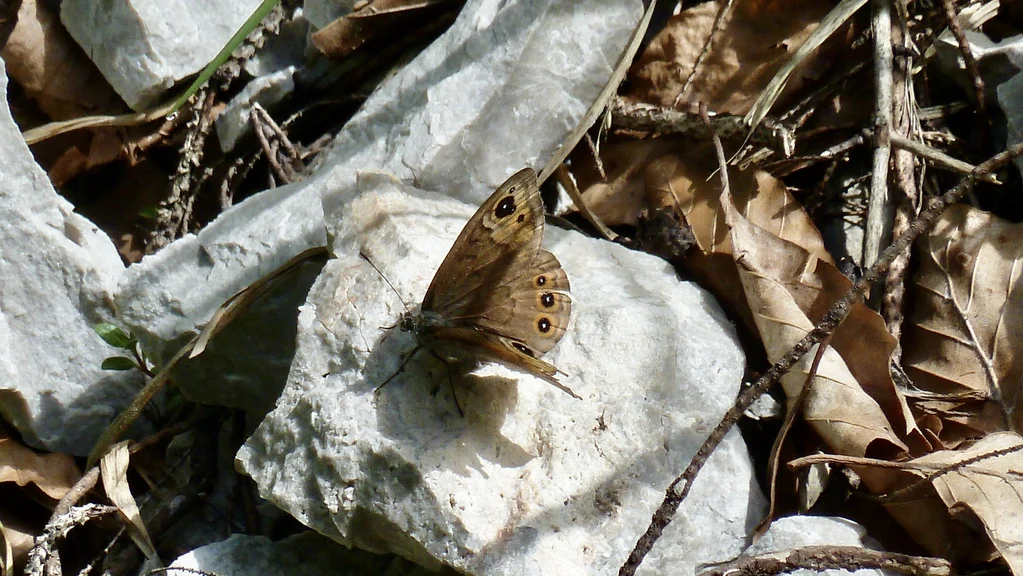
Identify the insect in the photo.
Lasiommata petropolitana (also Pararge petropolitana)
